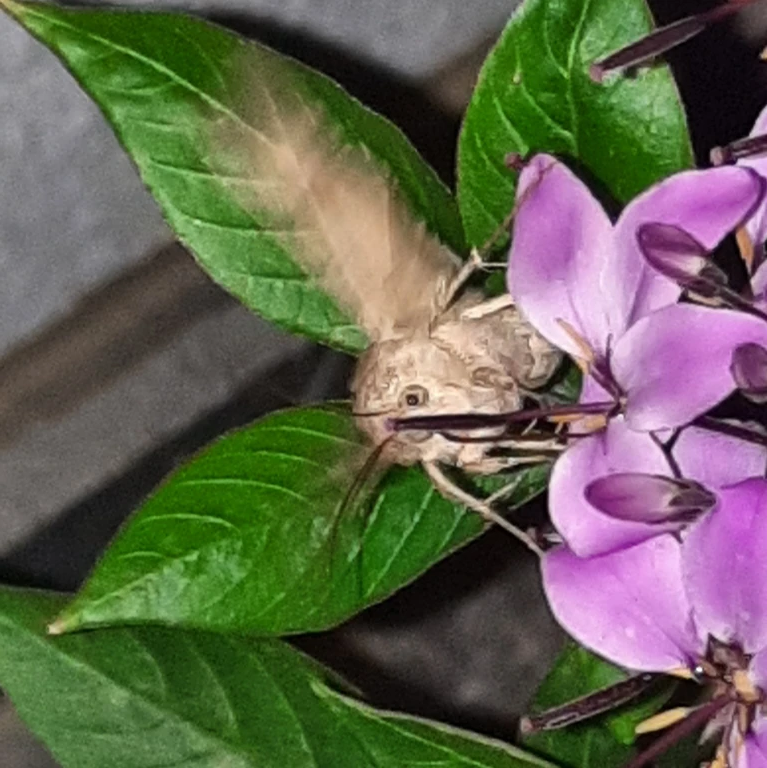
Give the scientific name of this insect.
Autographa gamma
